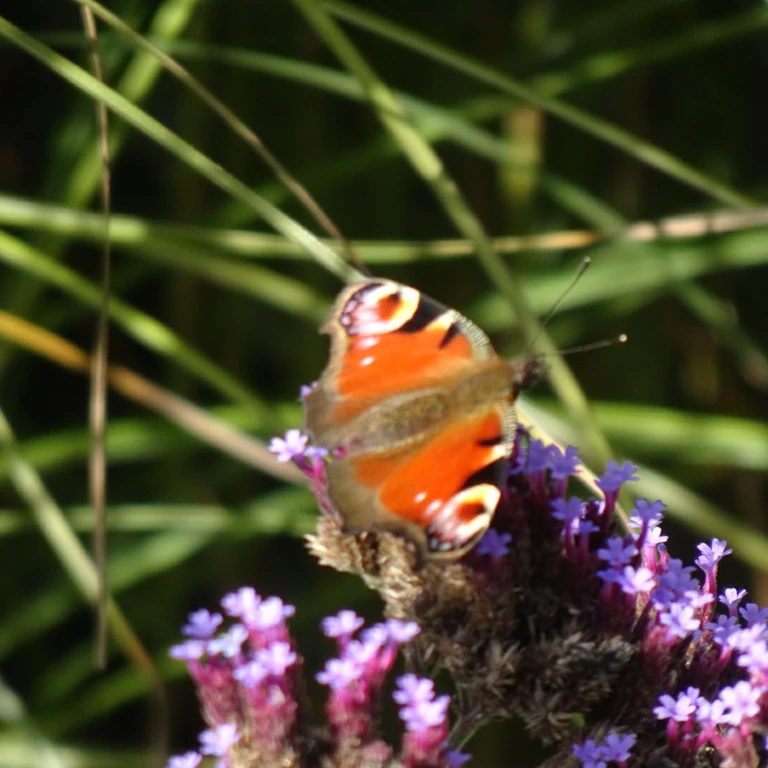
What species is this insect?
Aglais io
